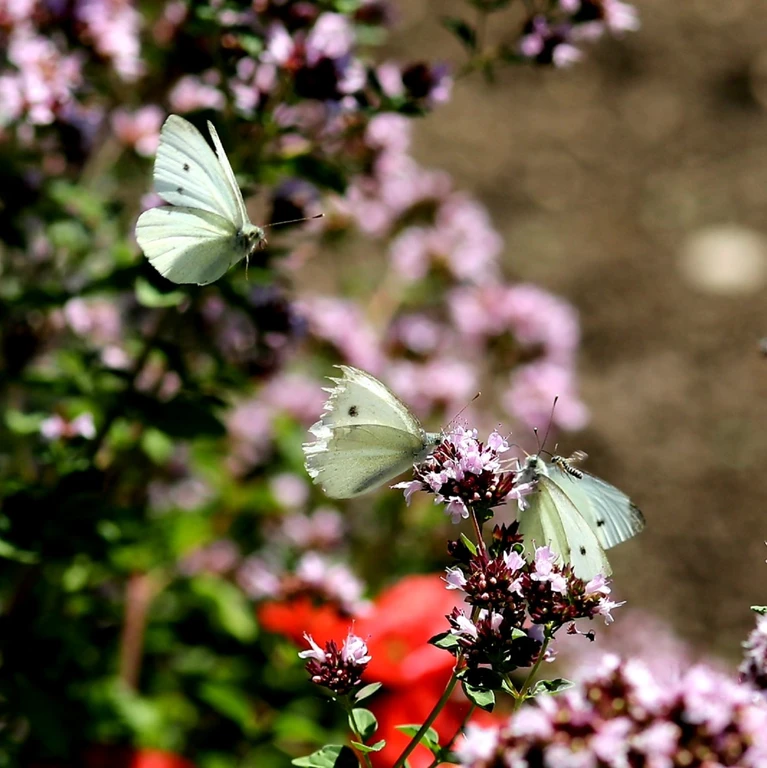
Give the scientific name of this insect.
Pieris rapae
